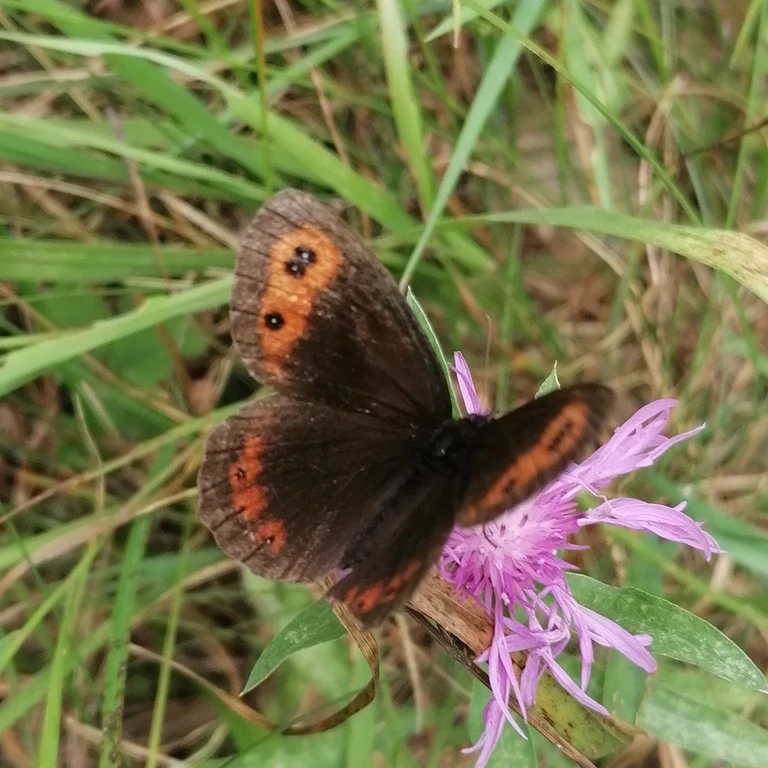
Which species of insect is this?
Erebia aethiops
